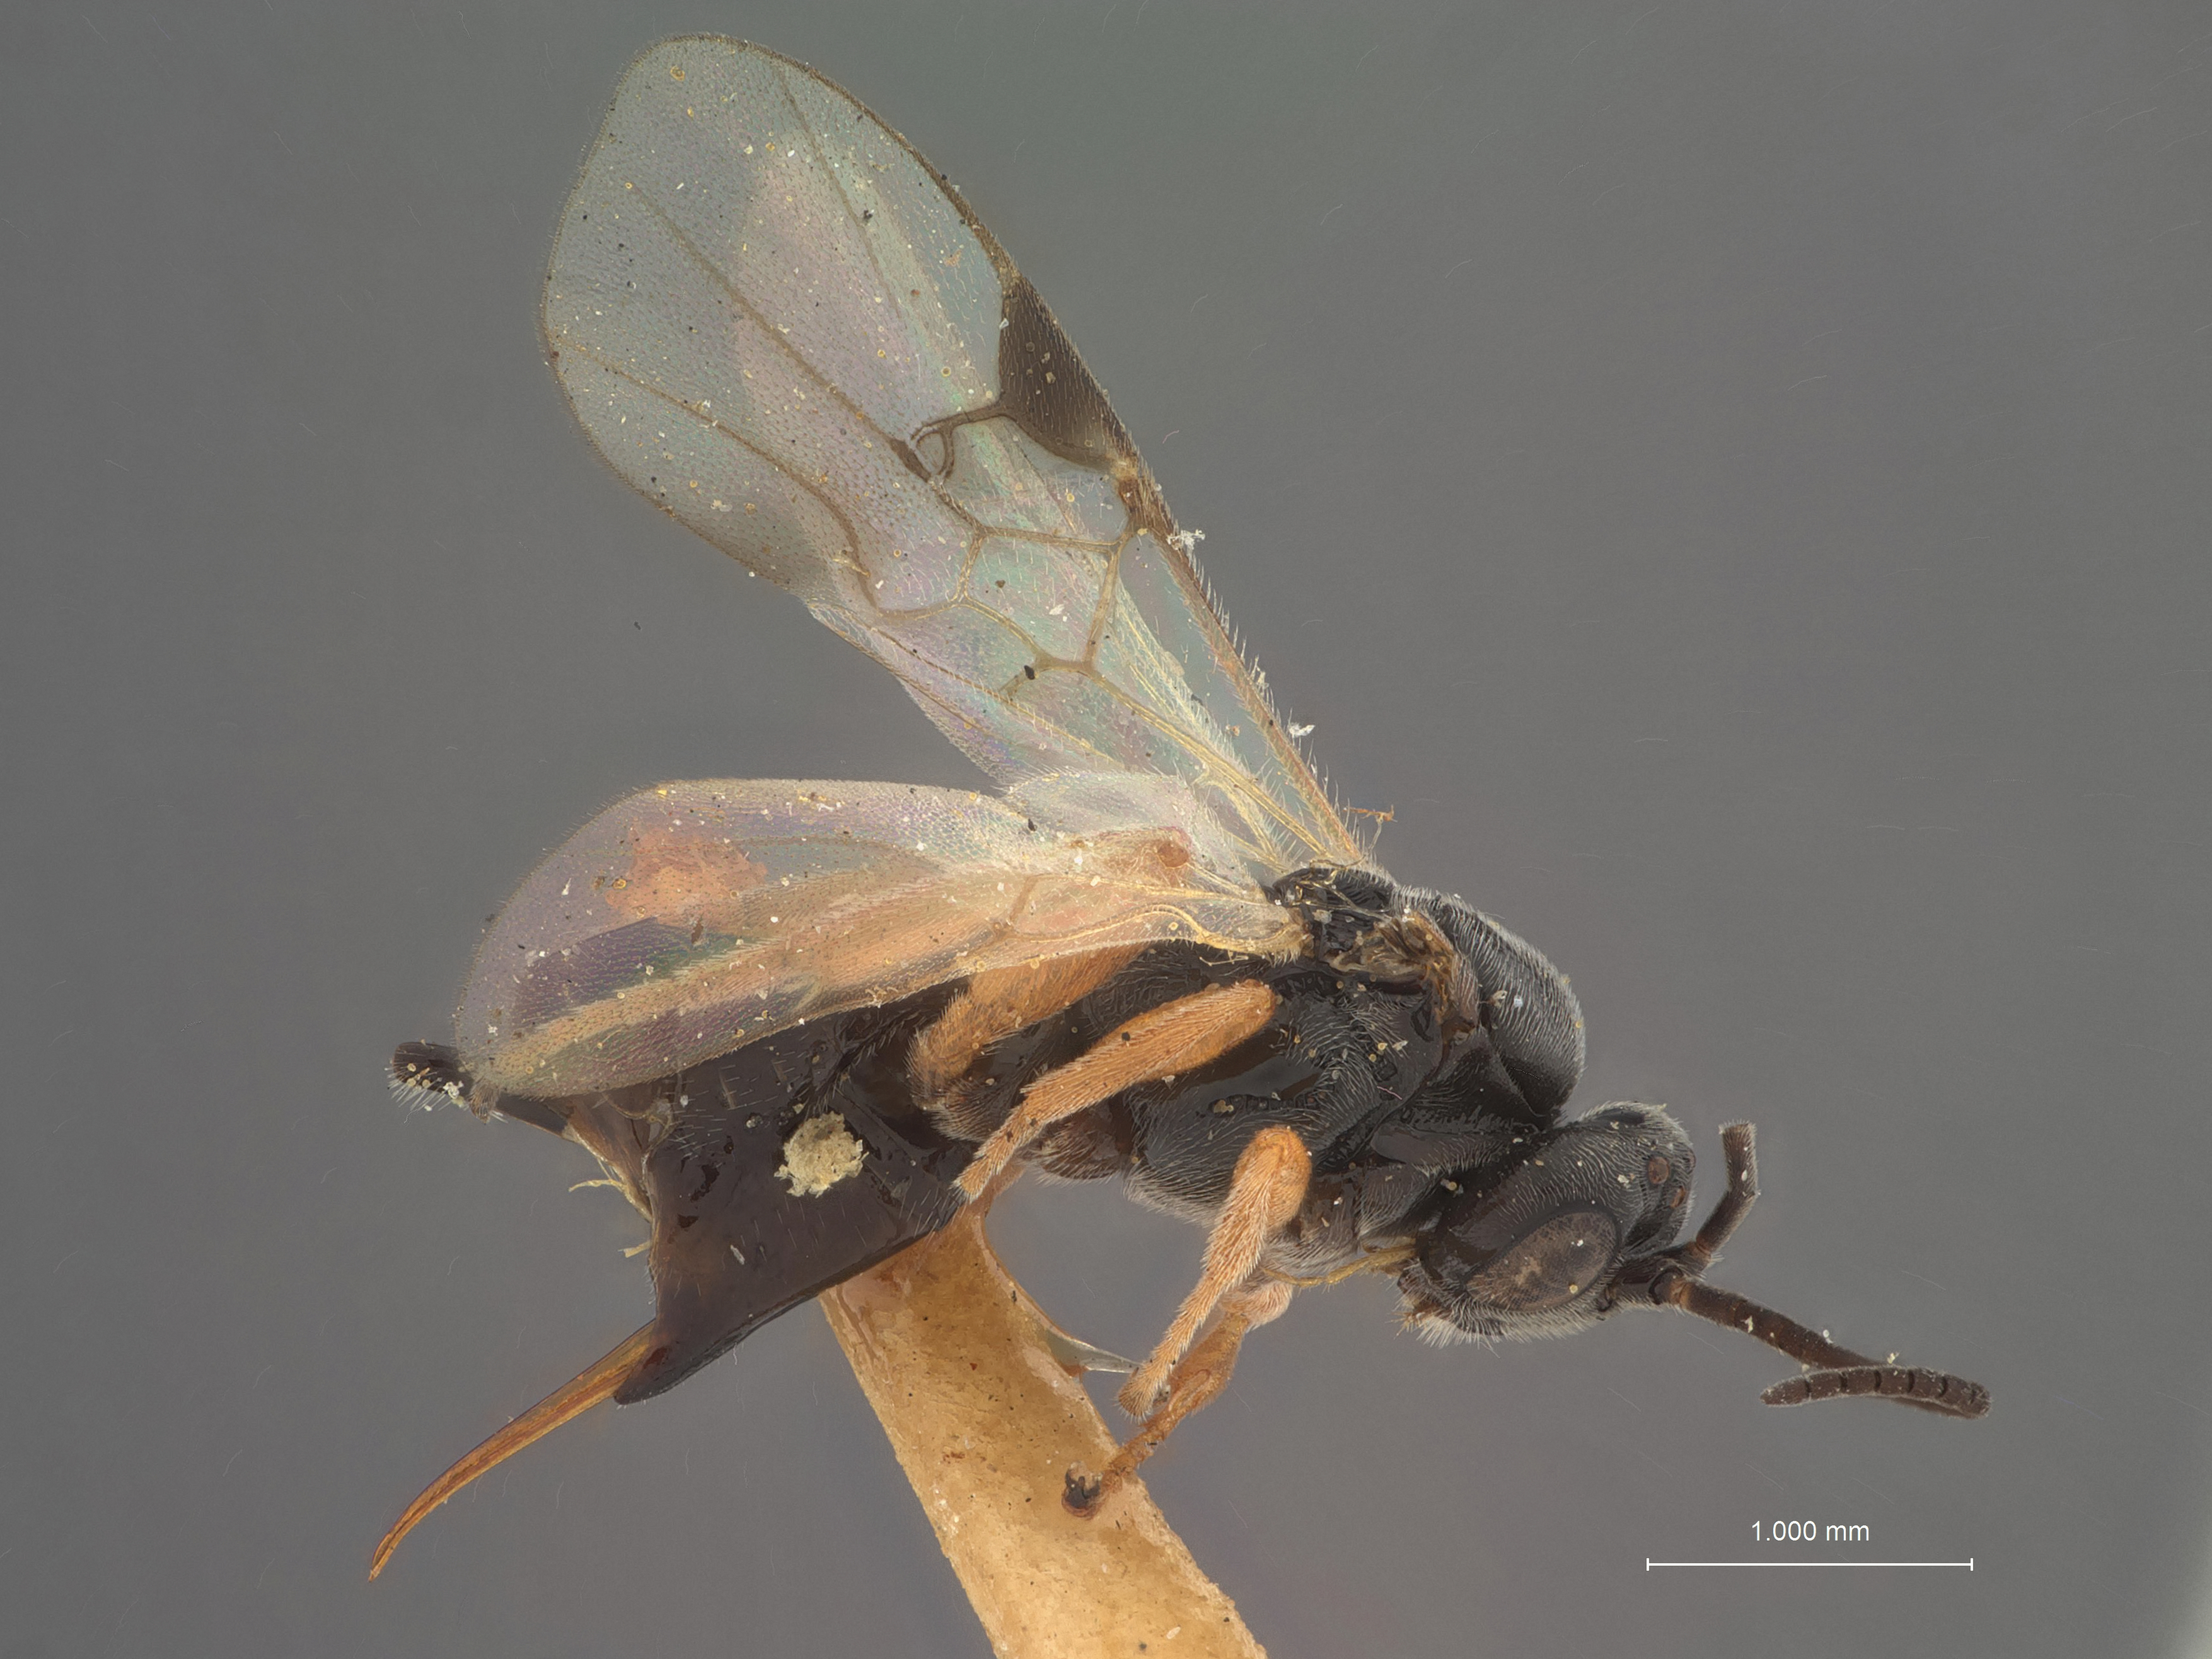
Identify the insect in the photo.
Microplitis longicauda
